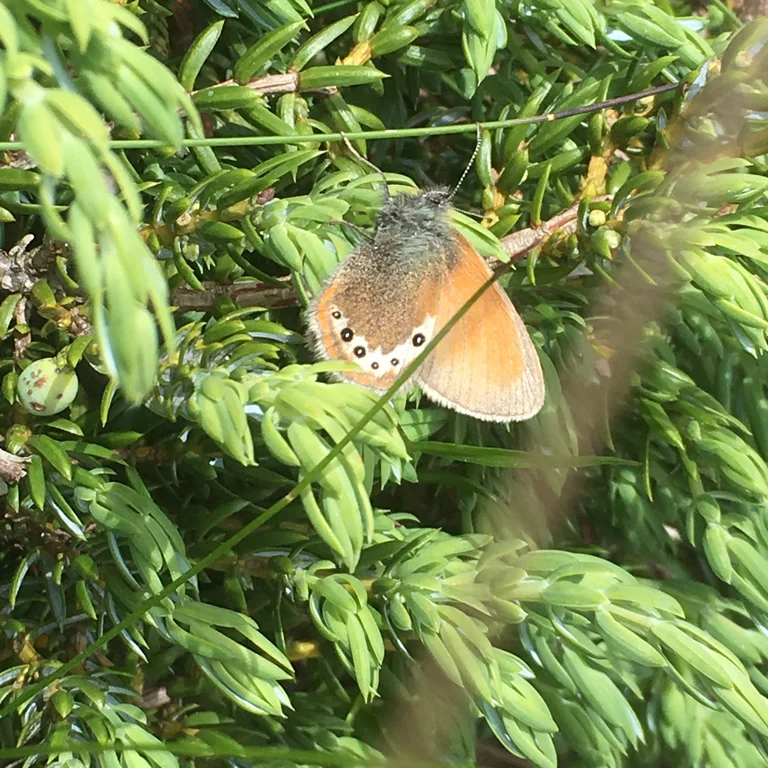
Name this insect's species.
Coenonympha gardetta
